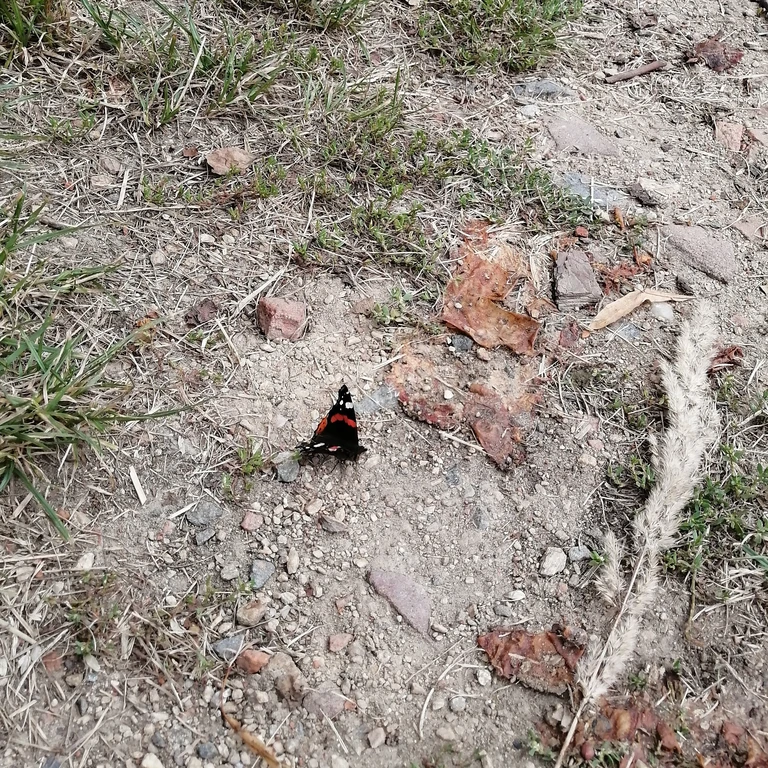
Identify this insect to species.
Vanessa atalanta
